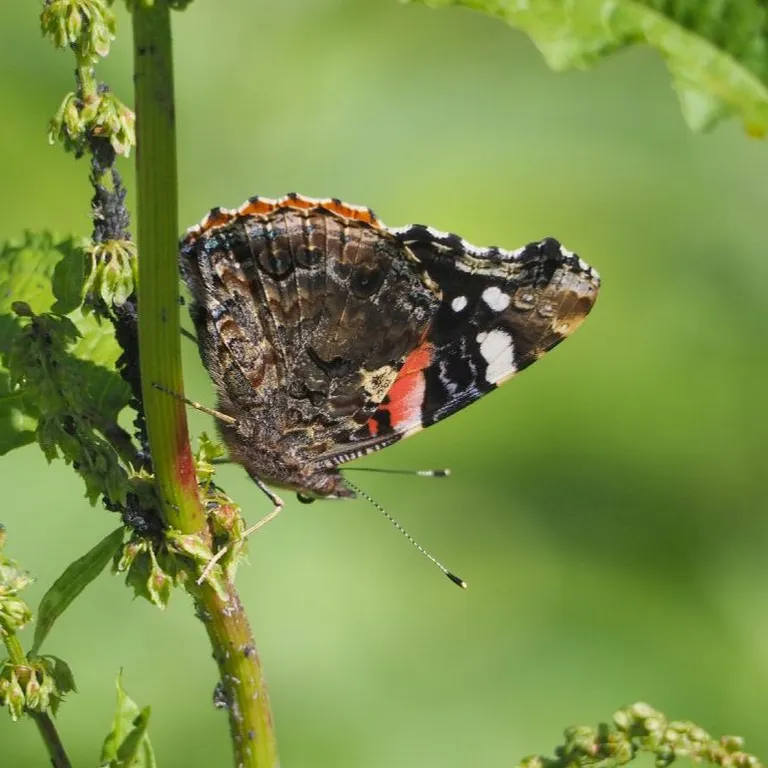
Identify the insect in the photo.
Vanessa atalanta
